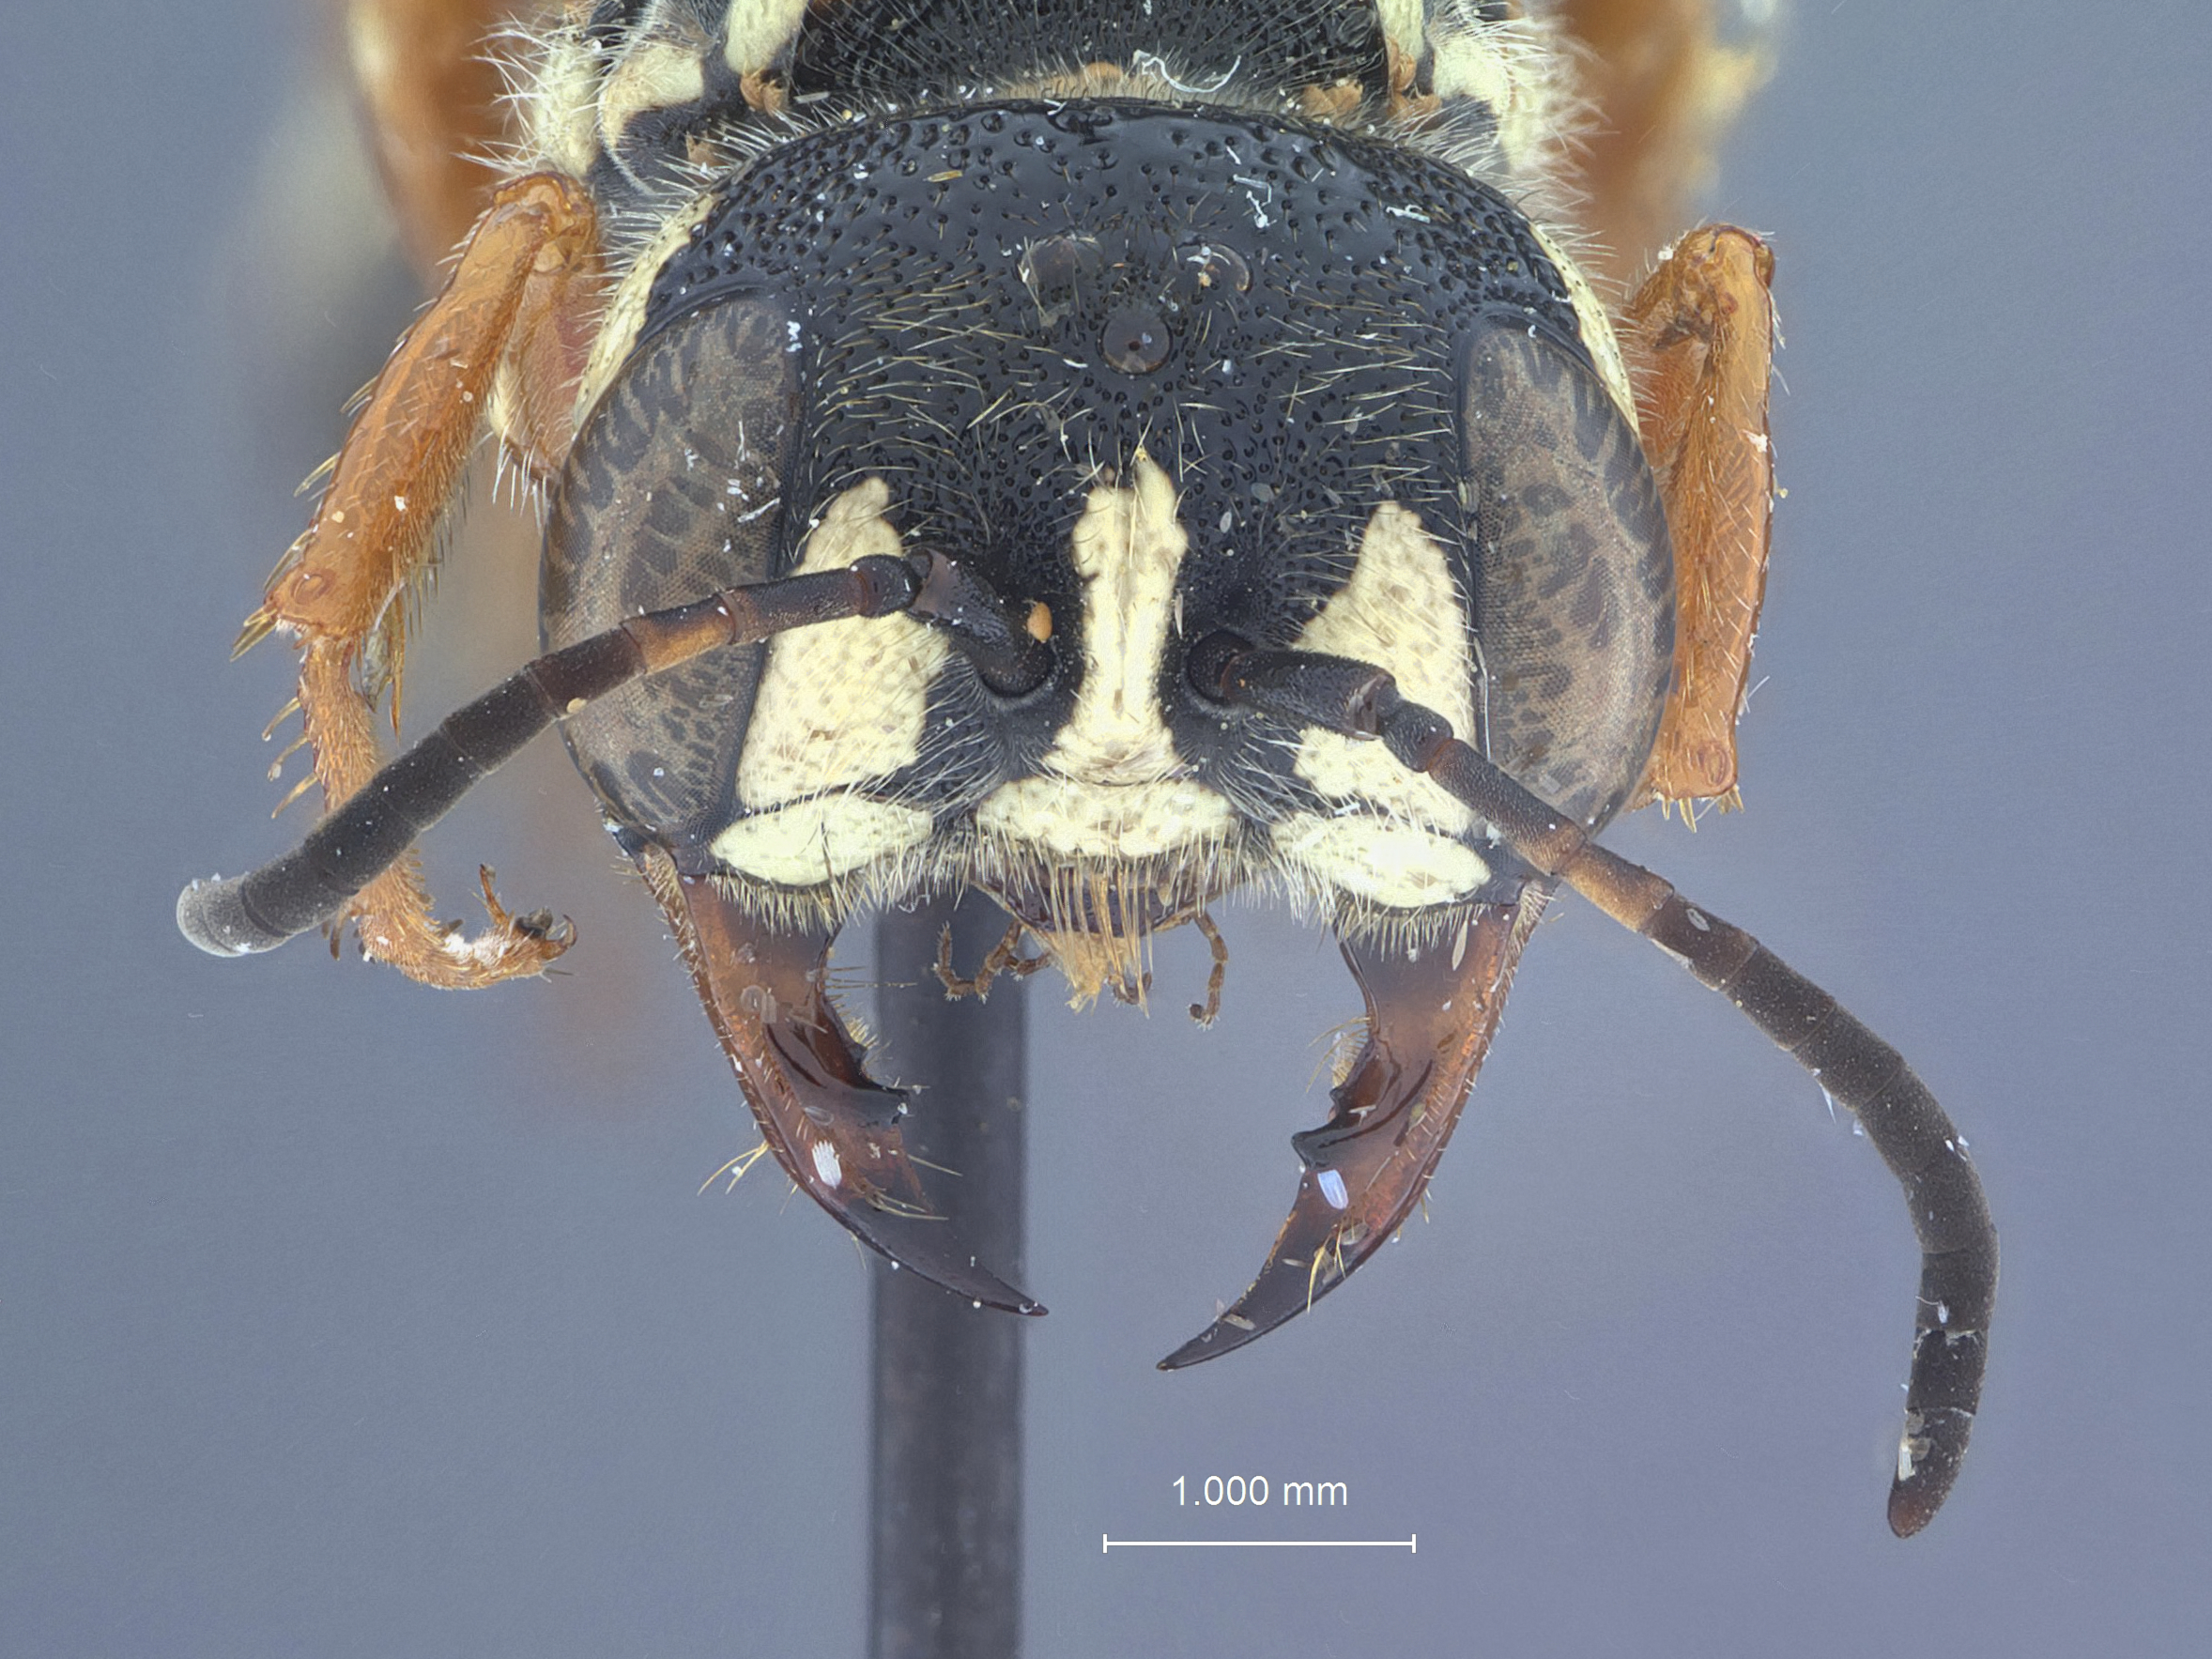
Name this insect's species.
Eucerceris atrata
